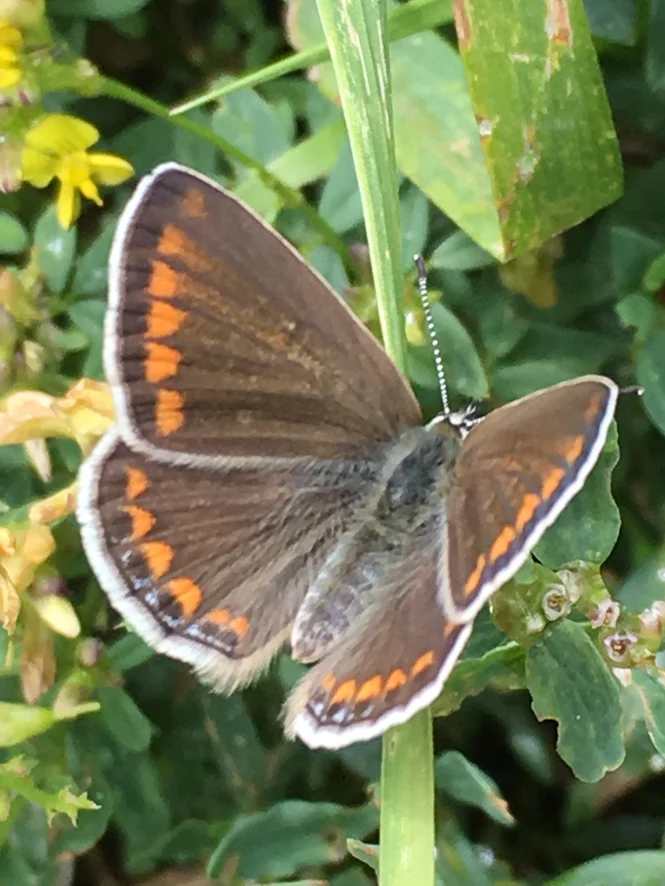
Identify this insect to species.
Polyommatus icarus
